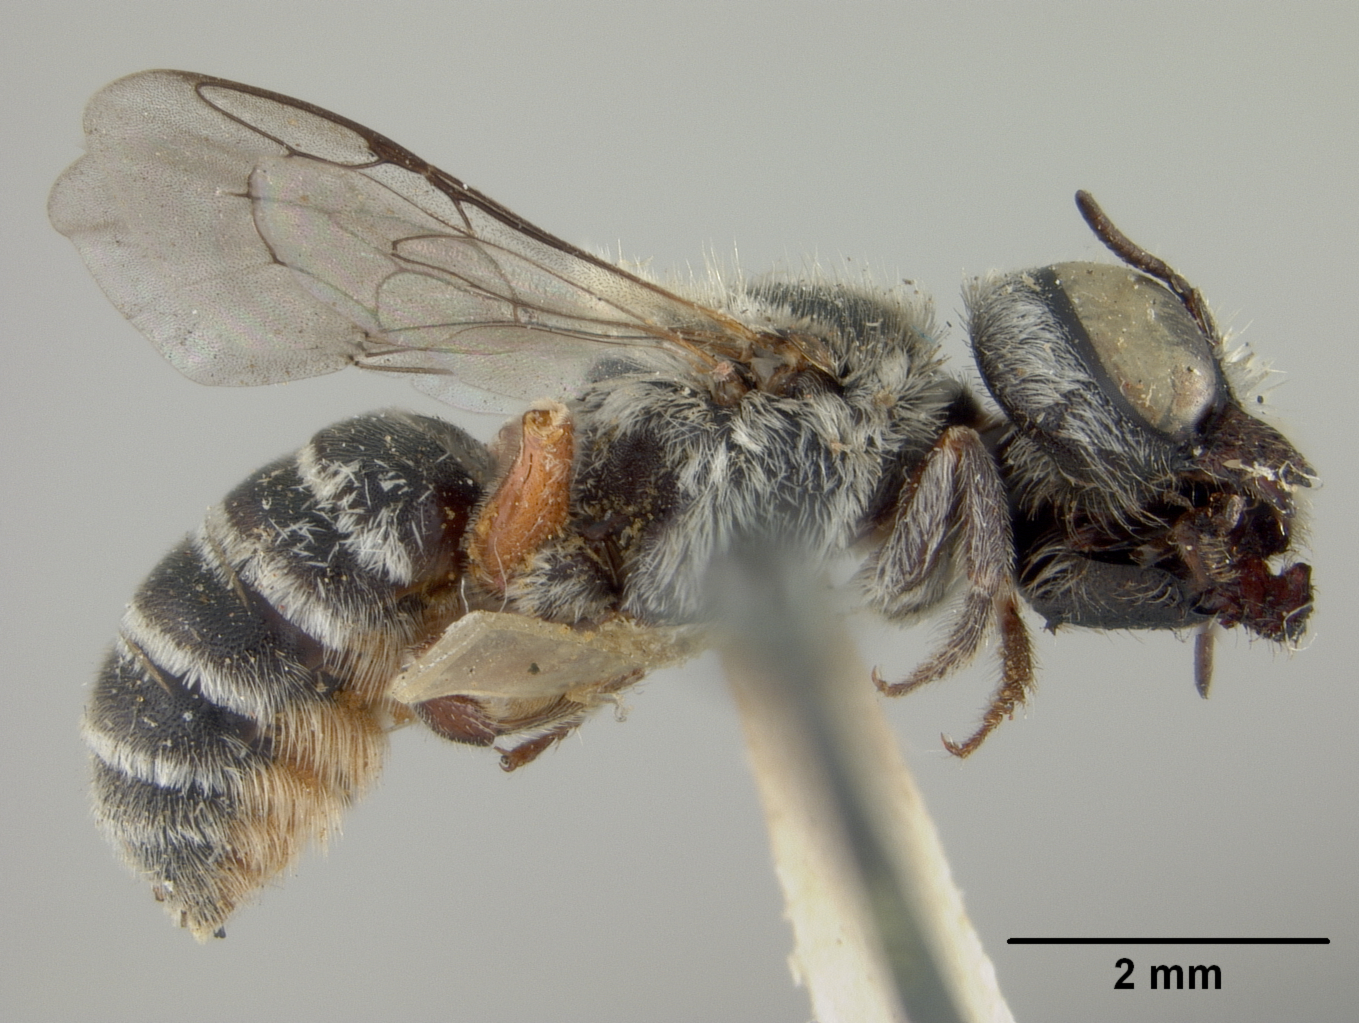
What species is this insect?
Ashmeadiella rufipes
